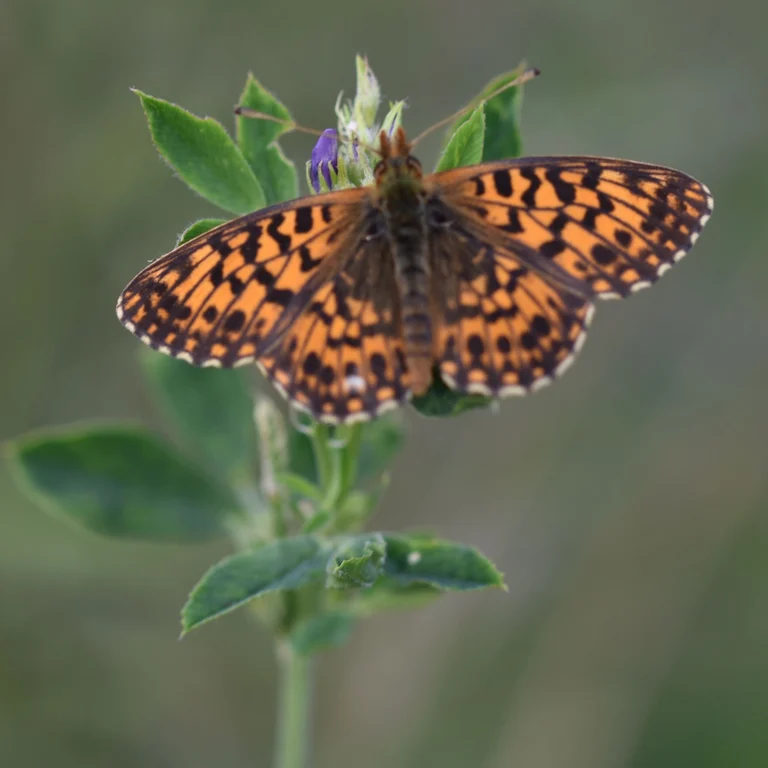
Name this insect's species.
Boloria dia
